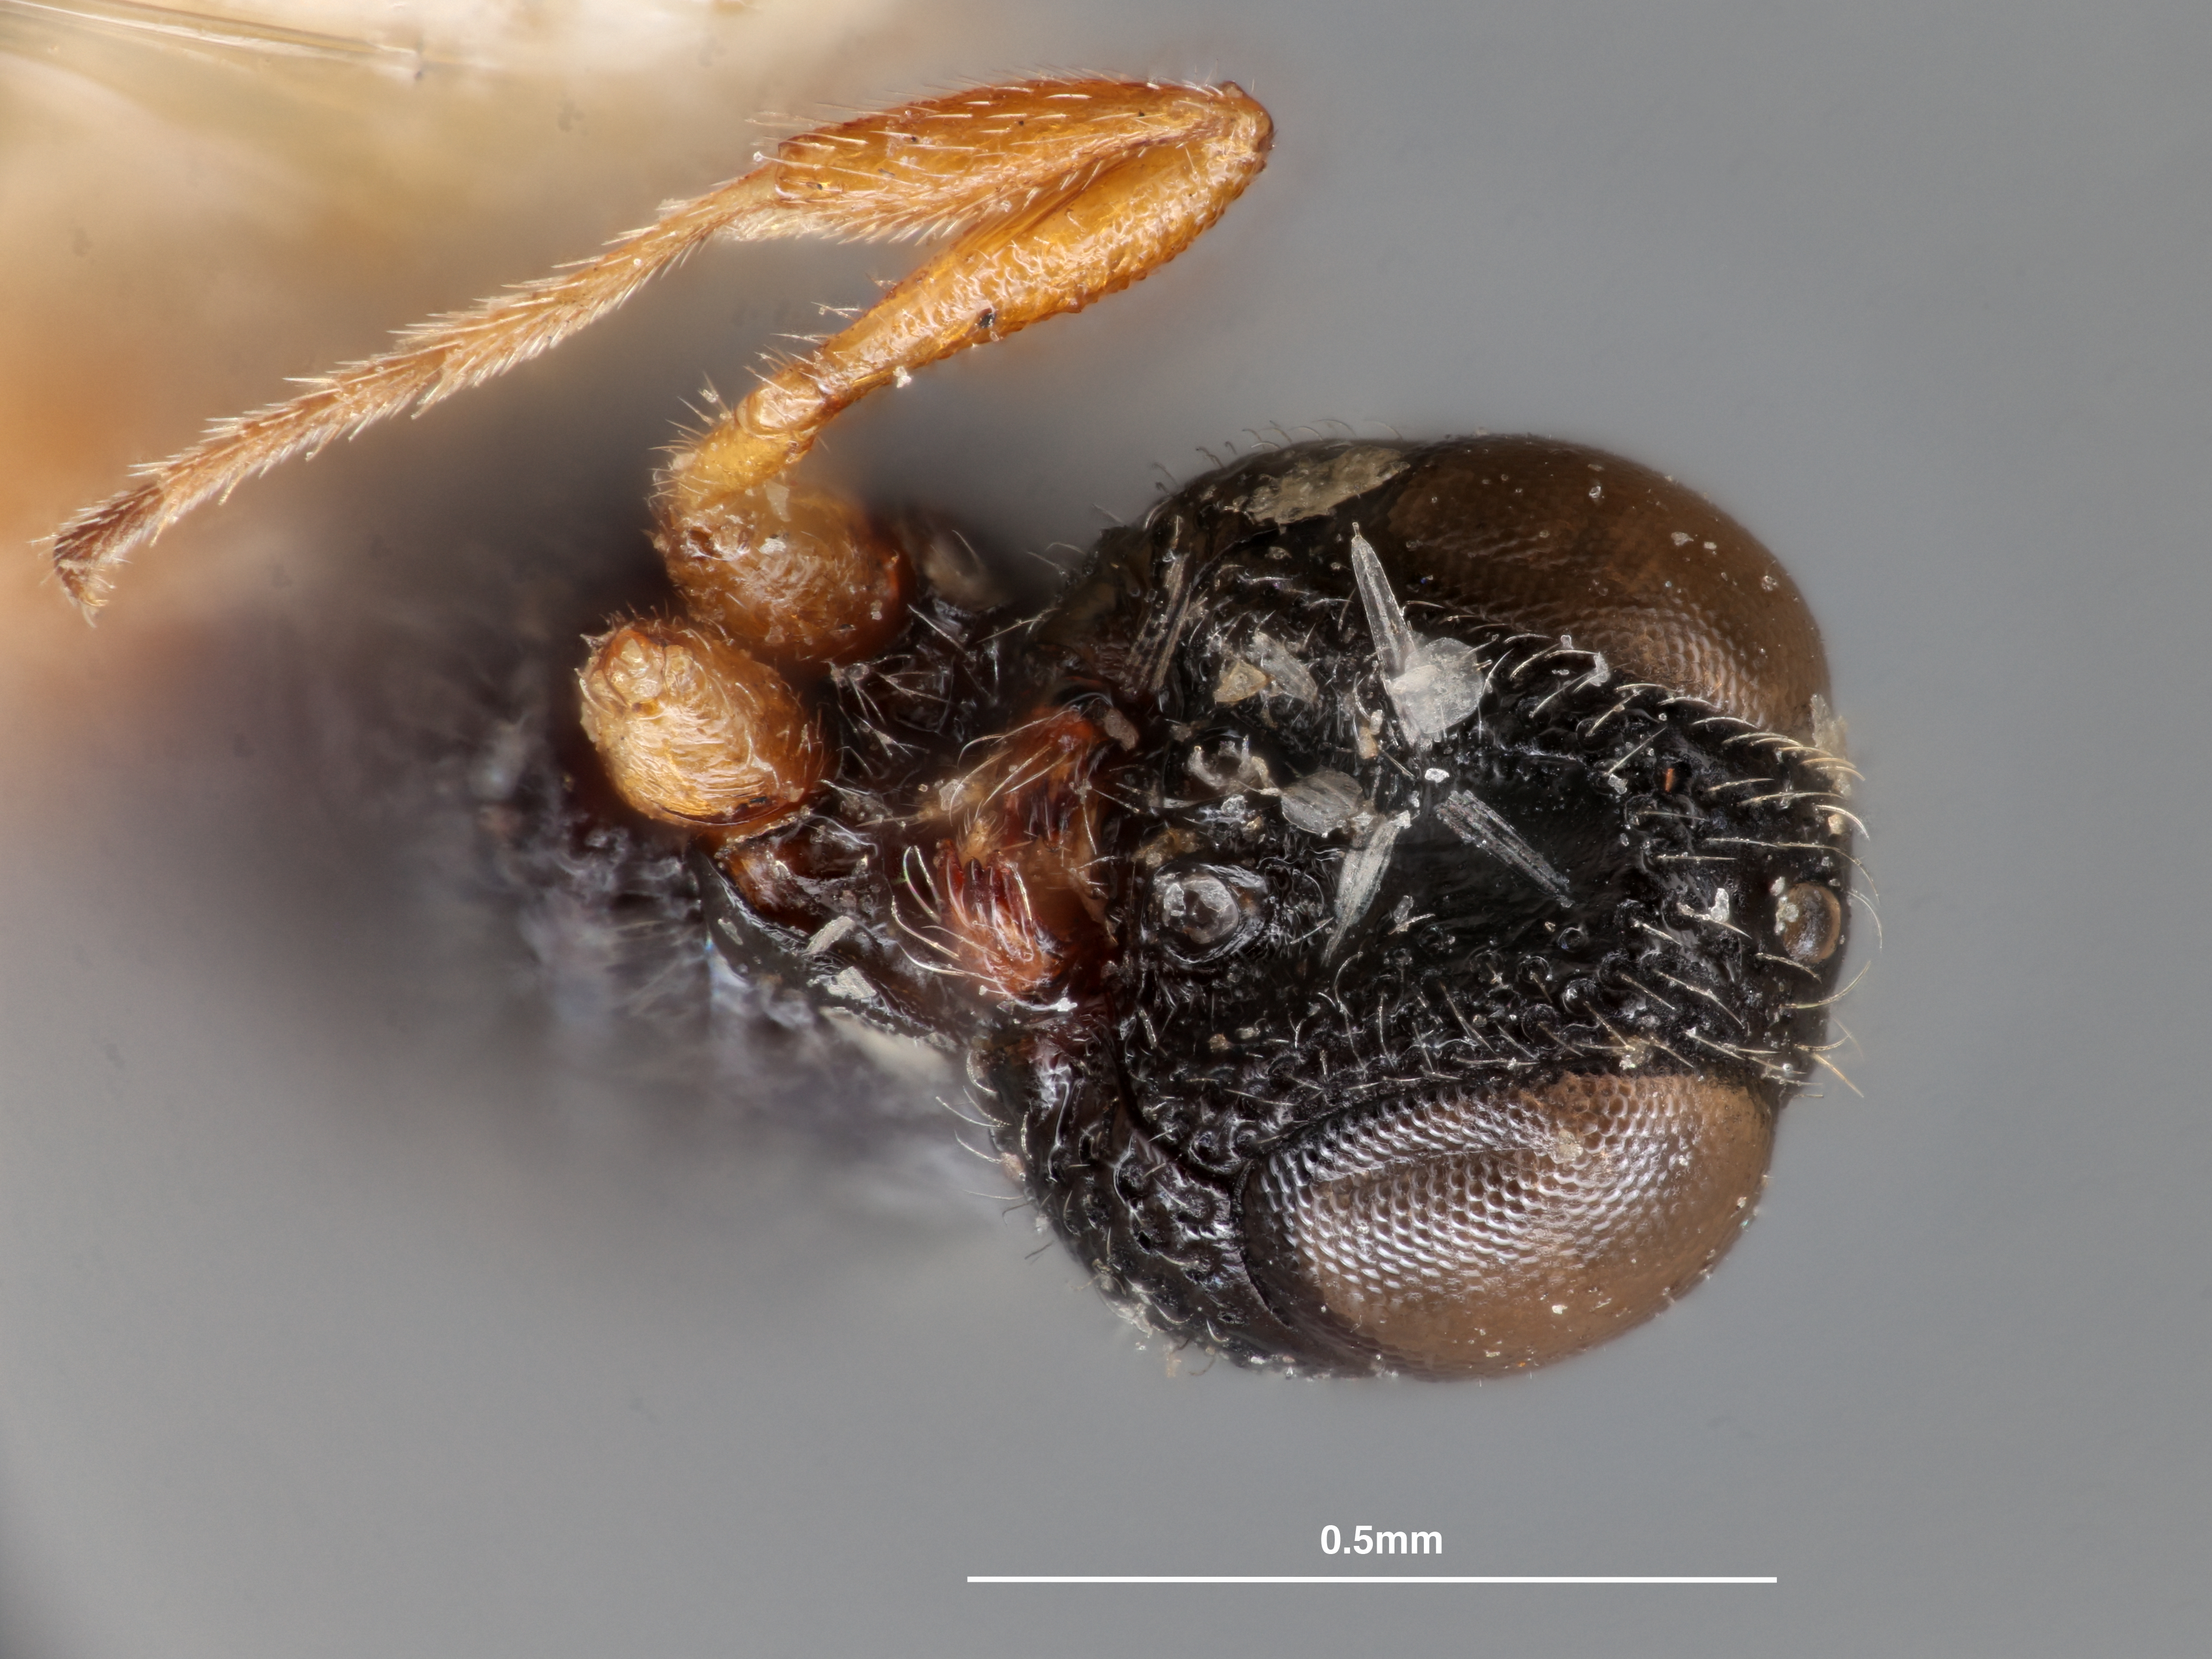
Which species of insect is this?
Alloteleia bengalensis
